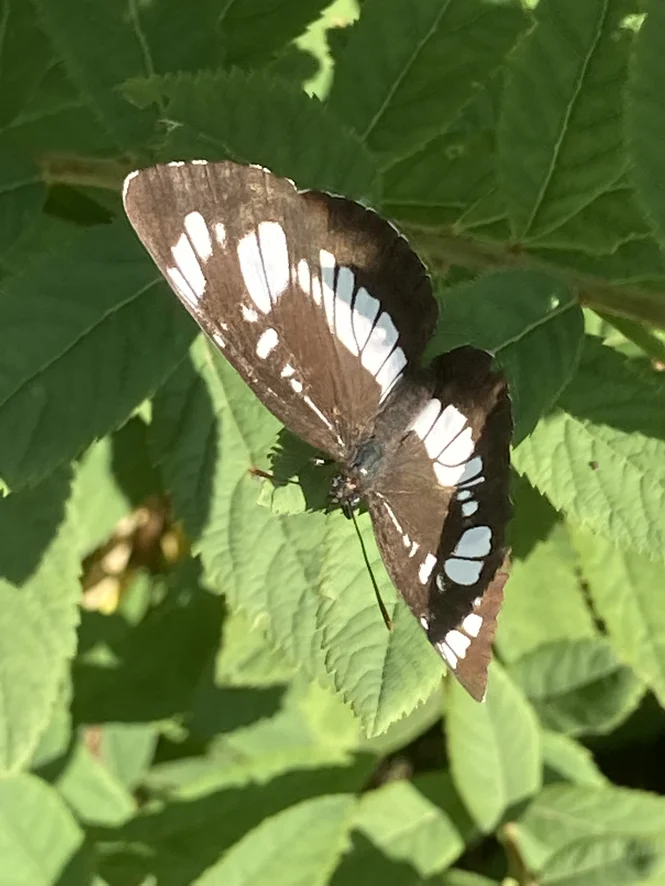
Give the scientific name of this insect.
Neptis rivularis
